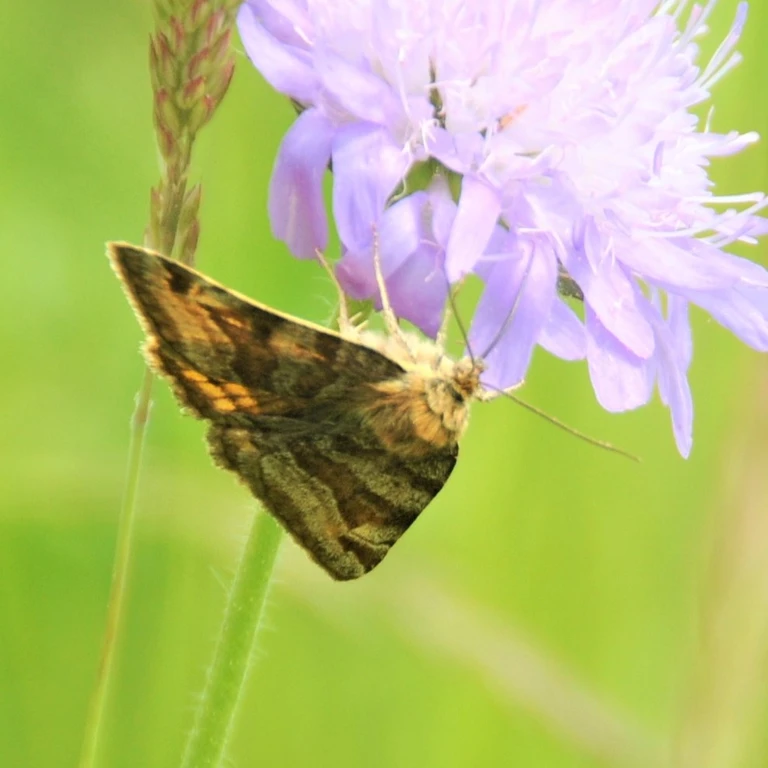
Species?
Euclidia glyphica
